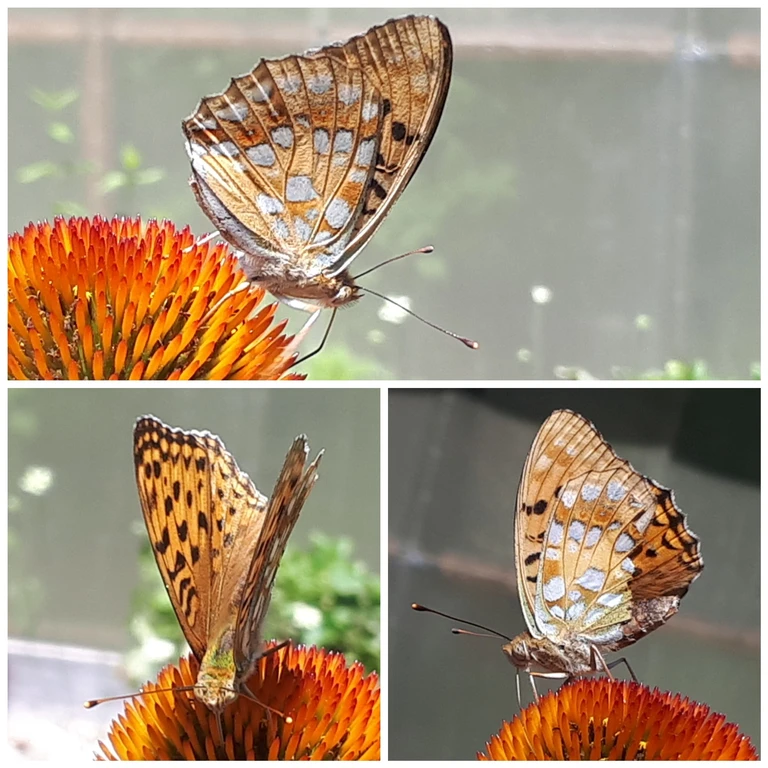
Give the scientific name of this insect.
Fabriciana adippe
